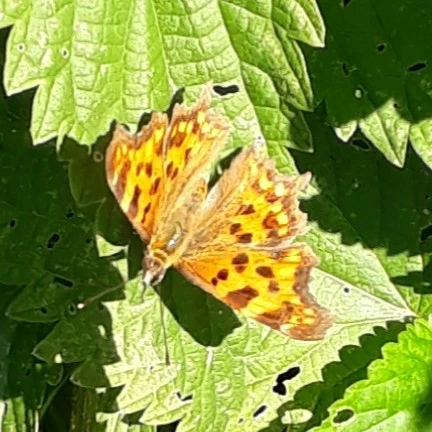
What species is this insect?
Polygonia c-album
